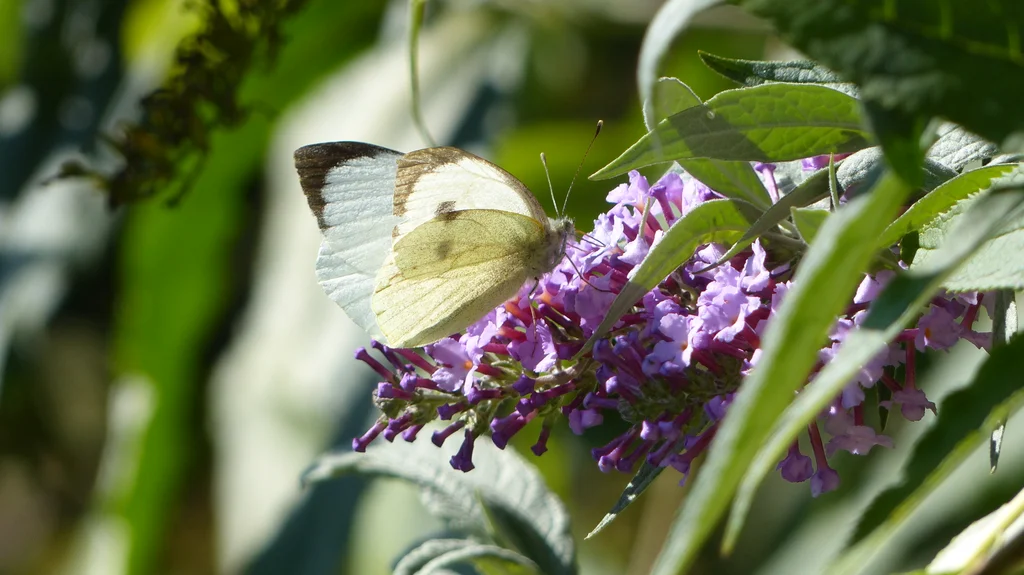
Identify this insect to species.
Pieris brassicae
